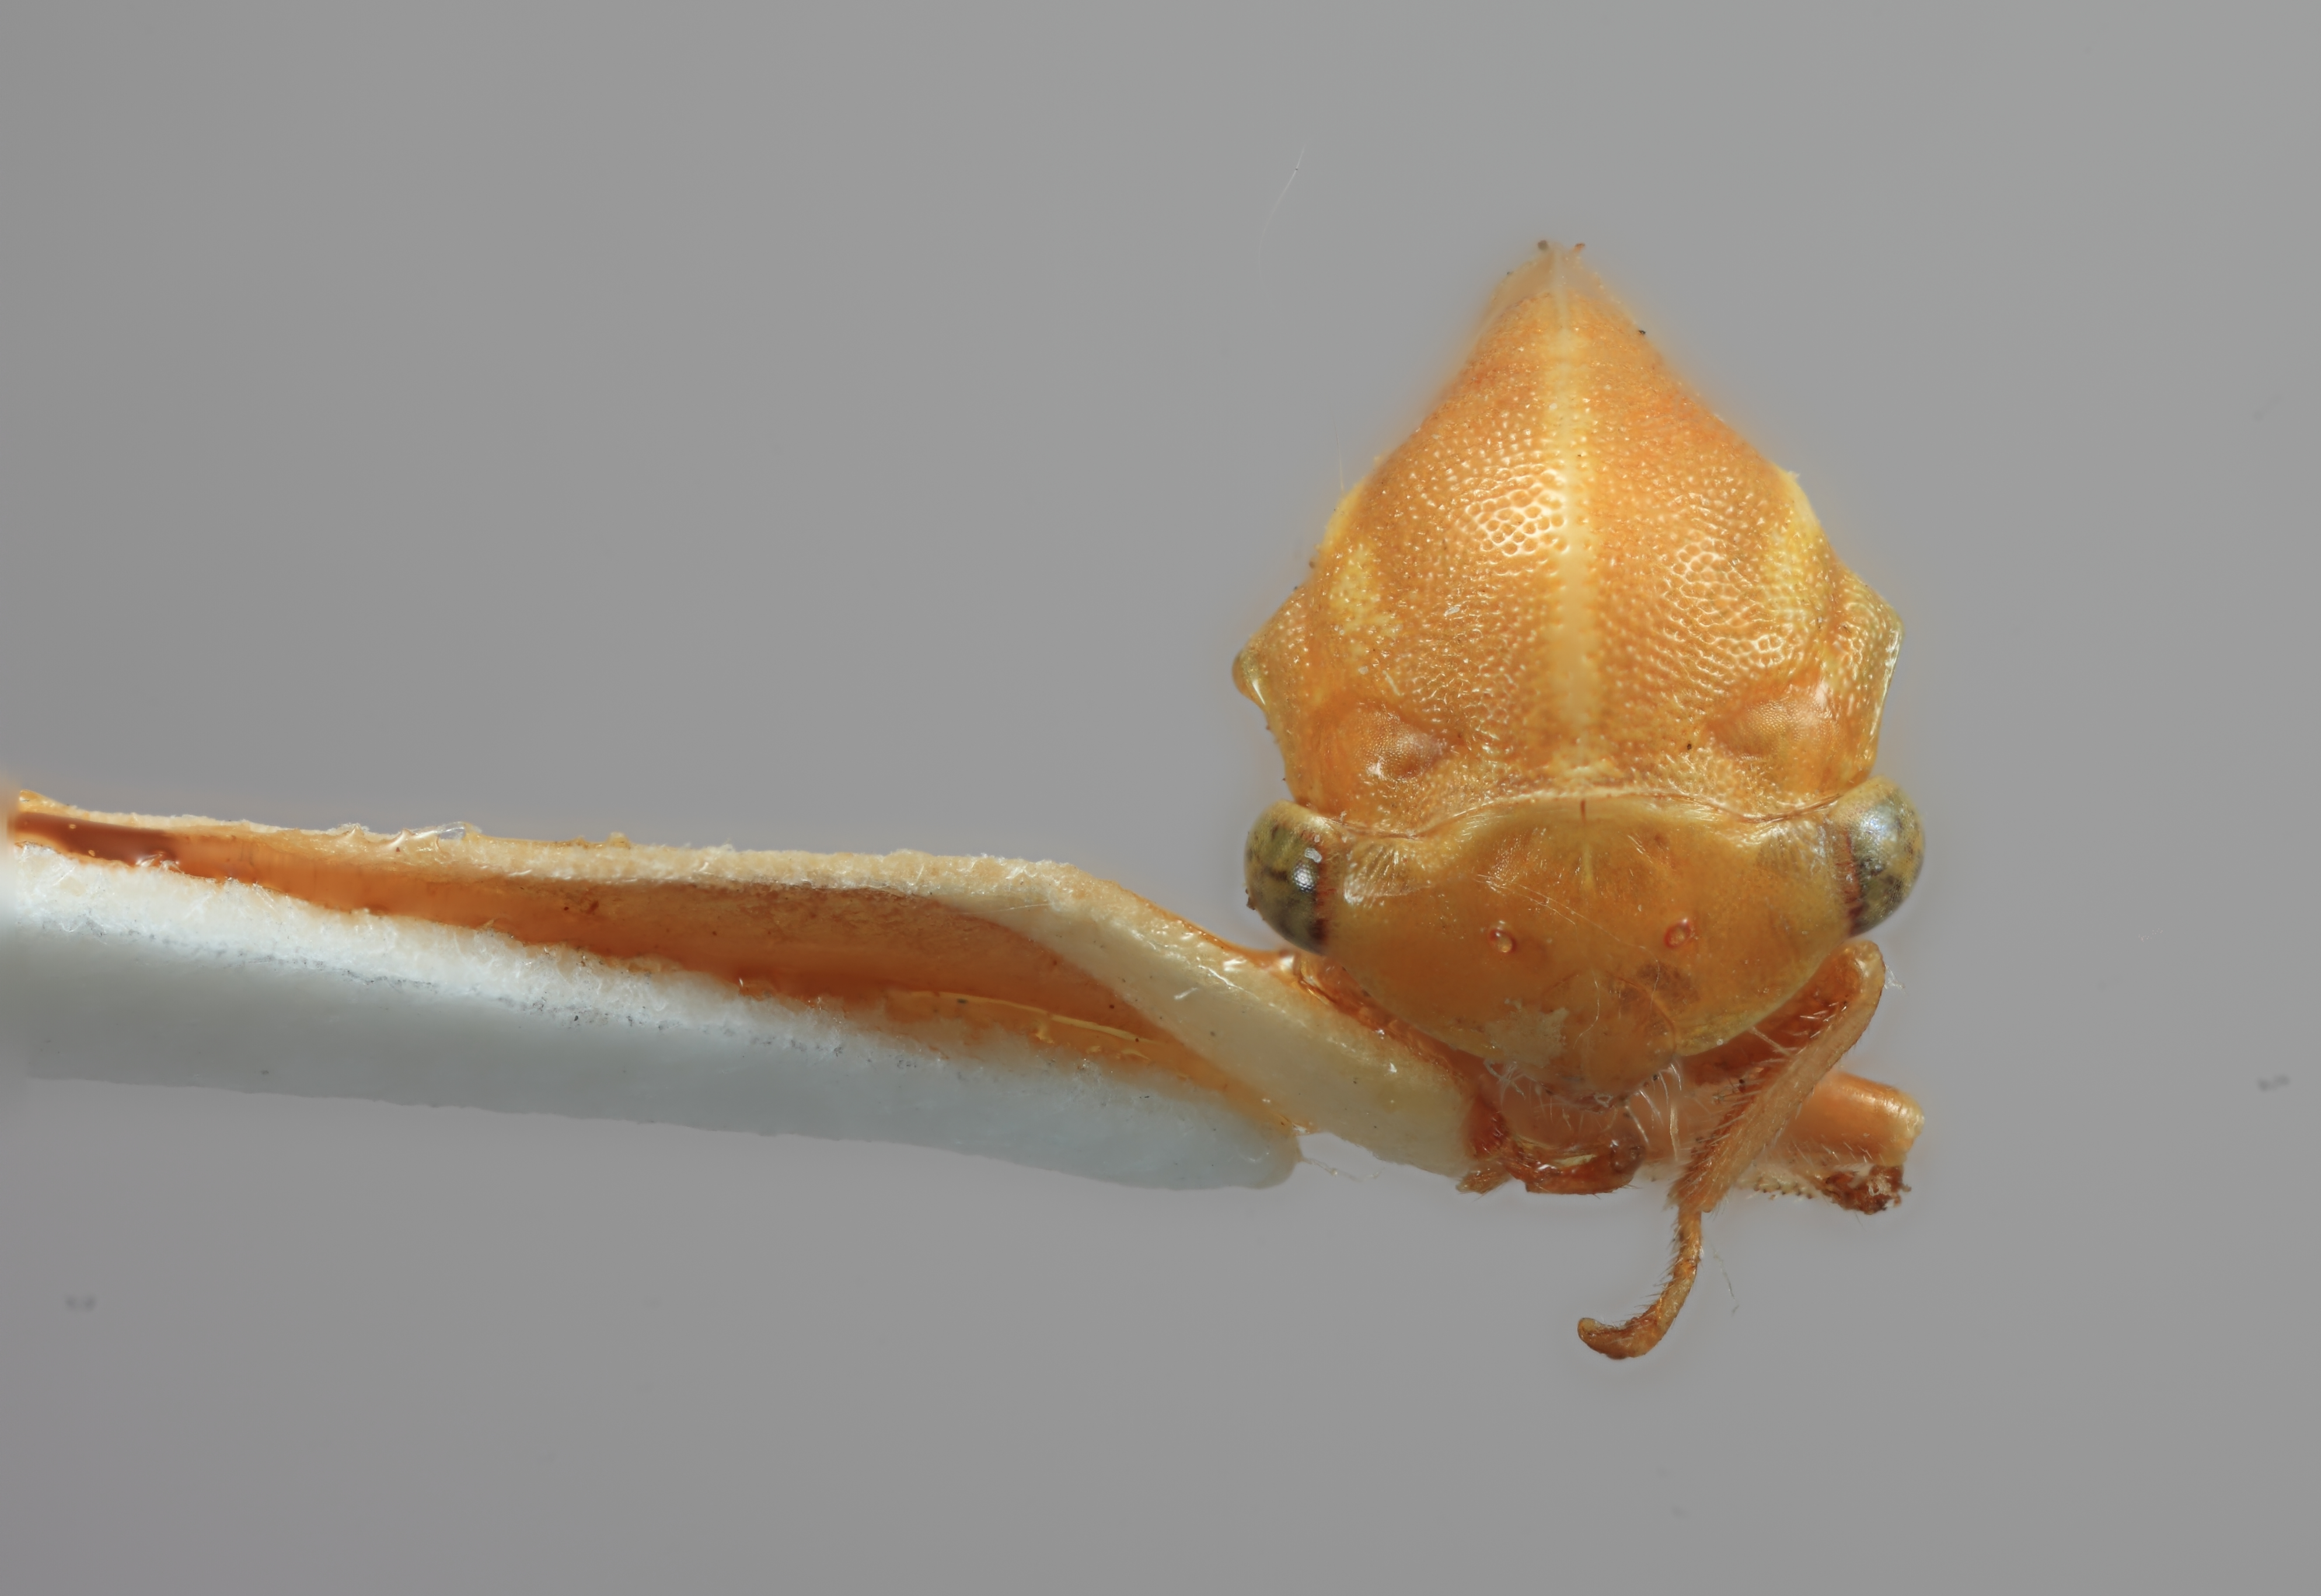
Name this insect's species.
Tortistilus trilineatus
